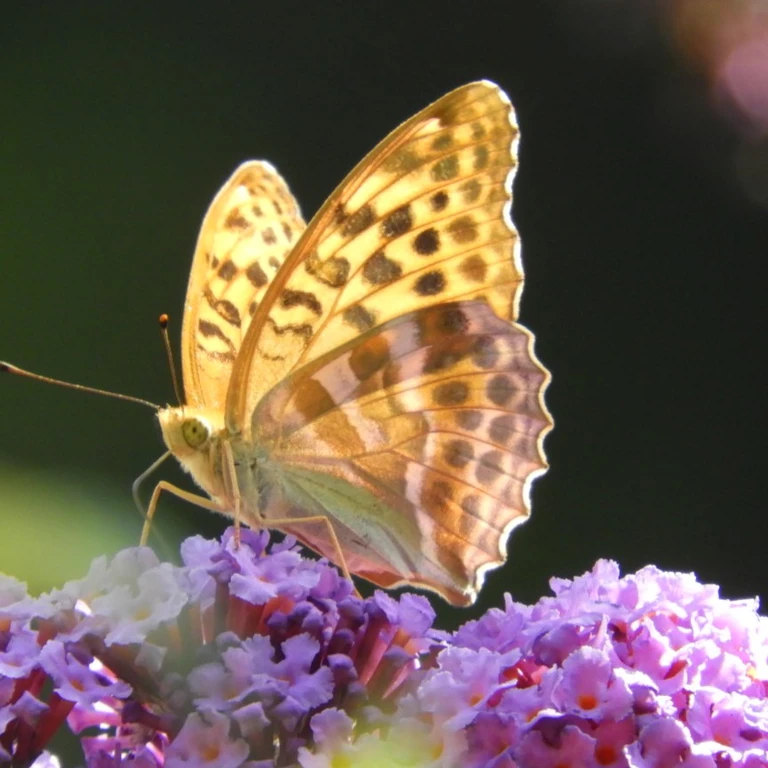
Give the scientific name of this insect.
Argynnis paphia
